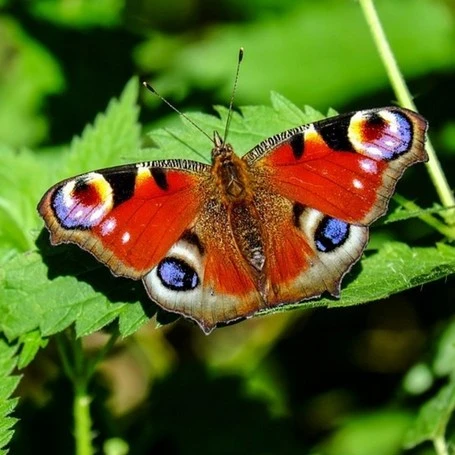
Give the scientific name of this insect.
Aglais io
